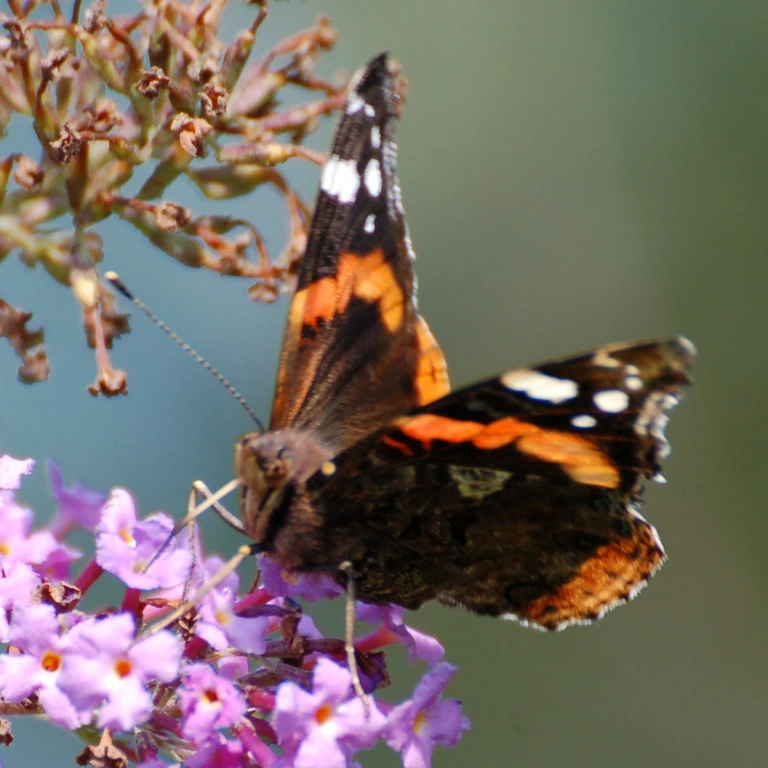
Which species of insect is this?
Vanessa atalanta
